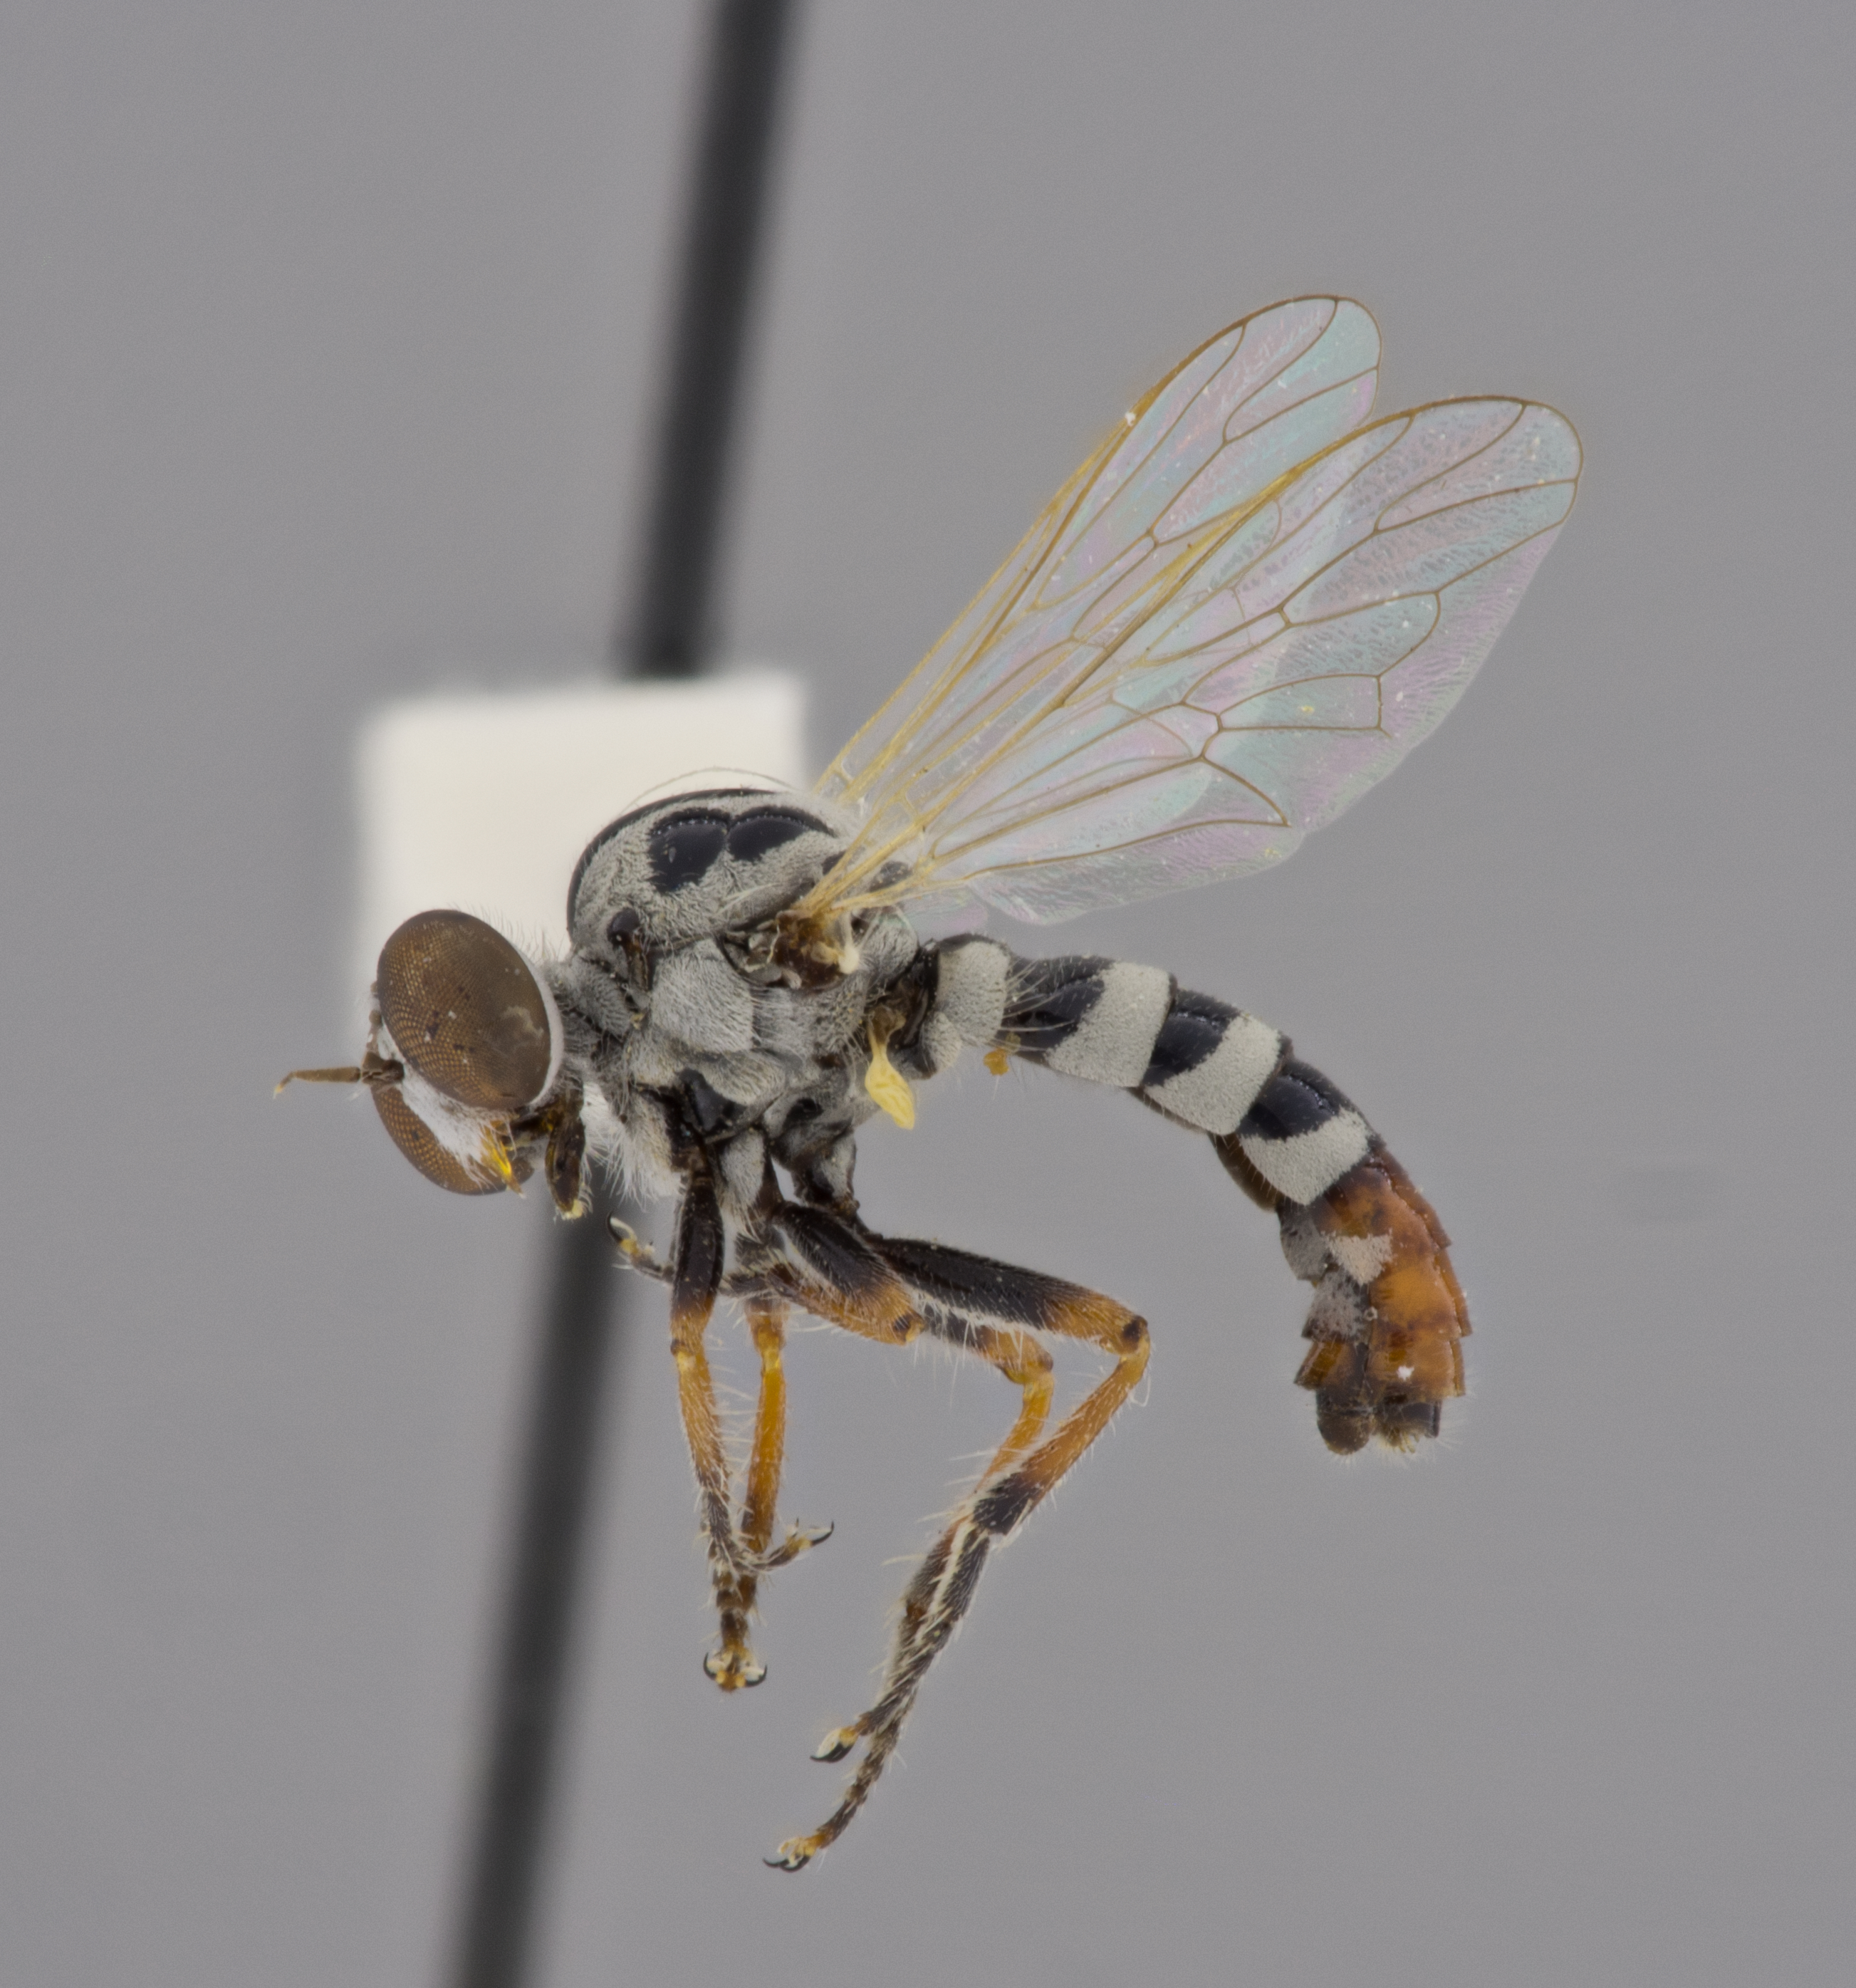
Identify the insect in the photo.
Itolia maculata
